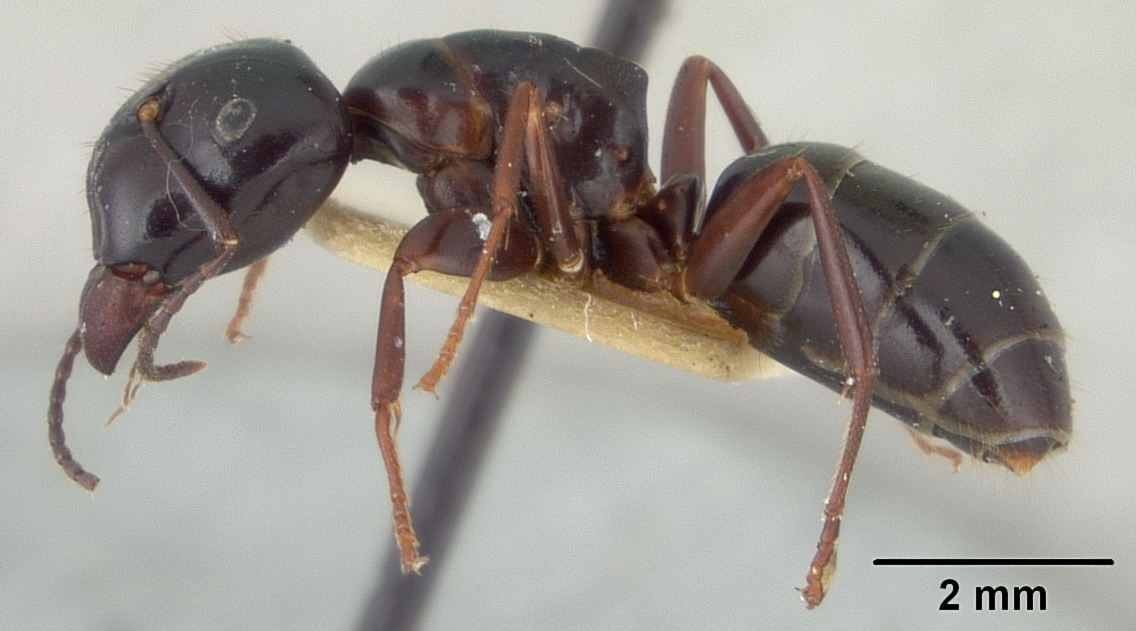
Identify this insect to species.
Camponotus cristatus
